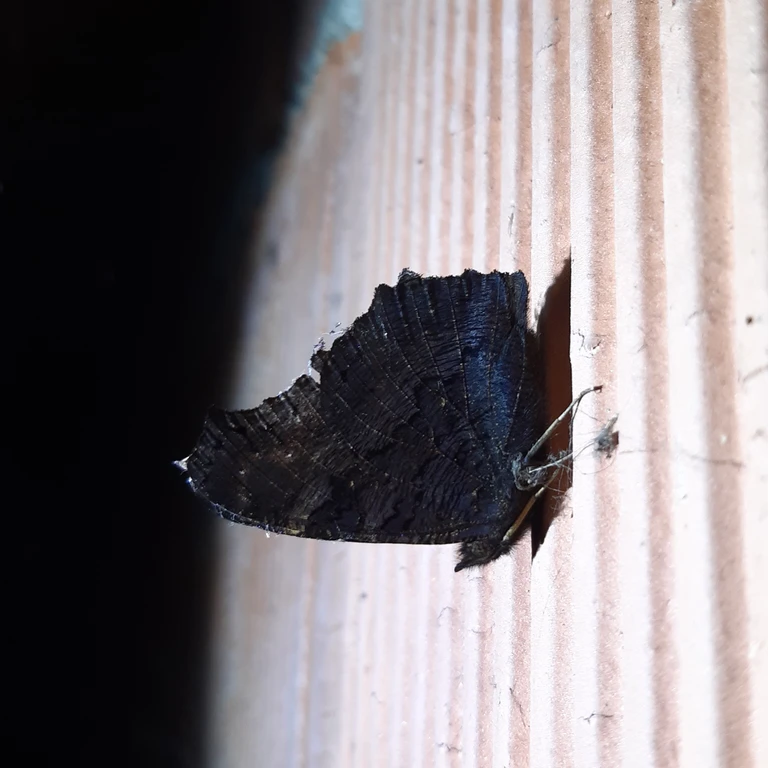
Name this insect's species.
Aglais io
